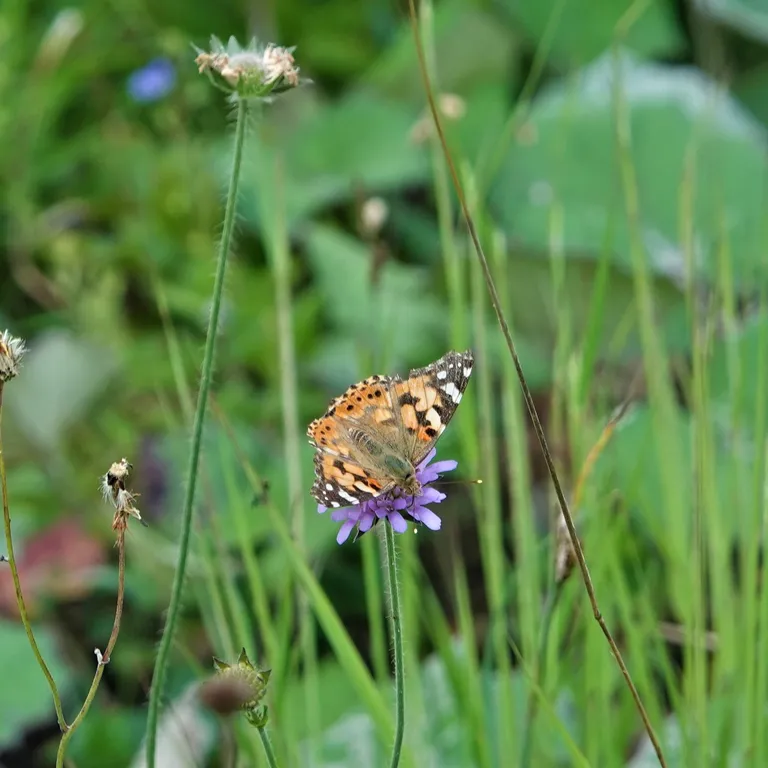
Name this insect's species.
Vanessa cardui
